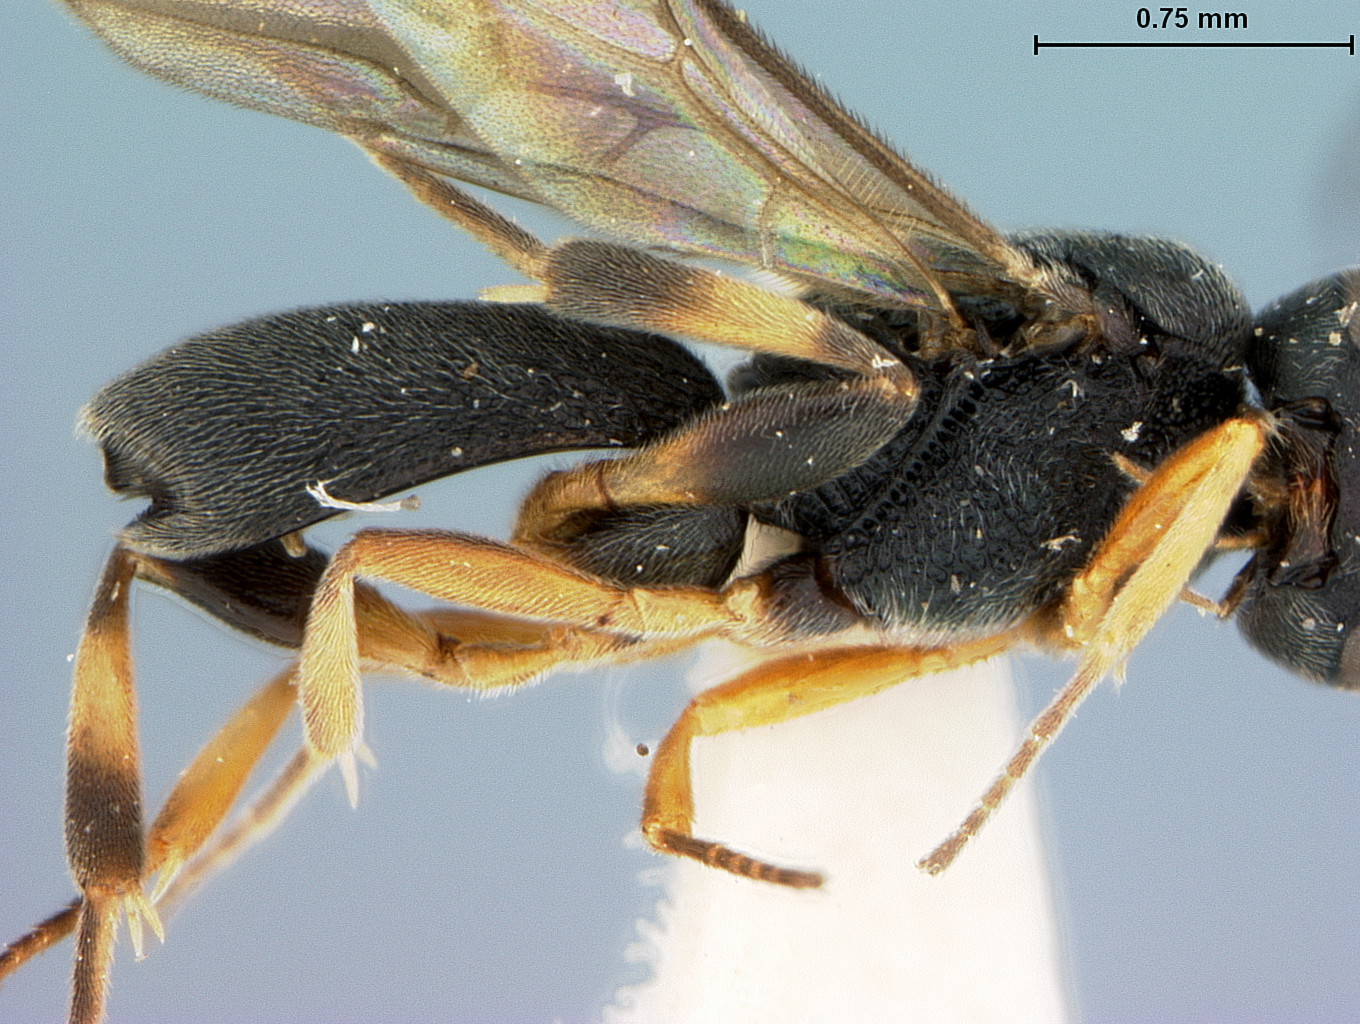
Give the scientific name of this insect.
Chelonus disjunctus
